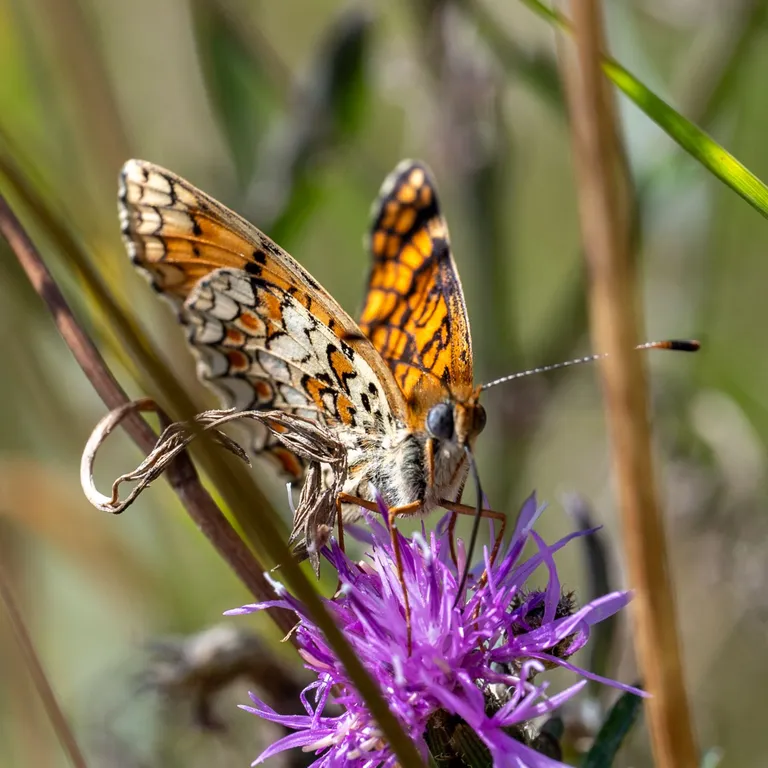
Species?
Melitaea phoebe
